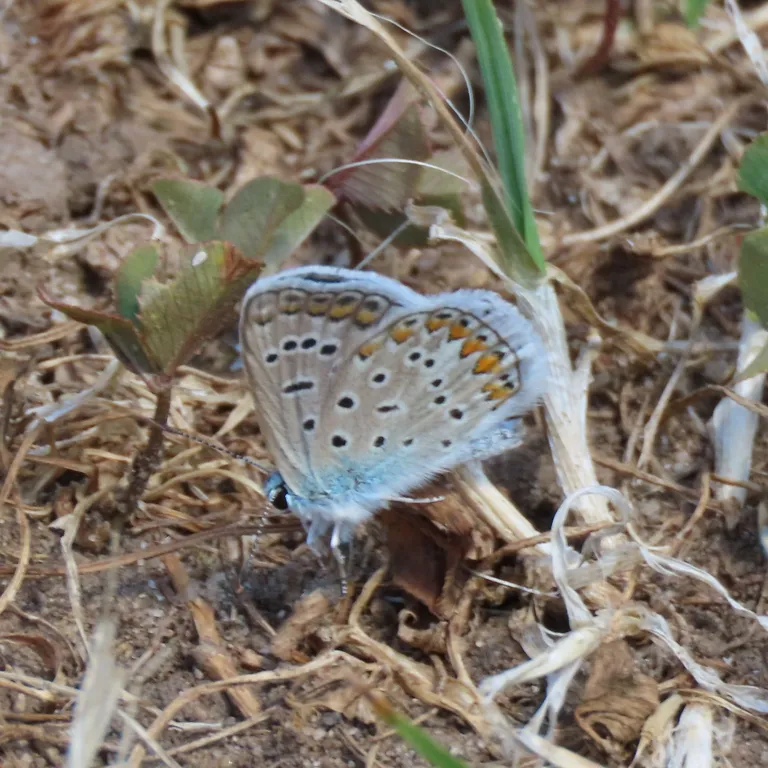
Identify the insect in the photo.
Polyommatus icarus
